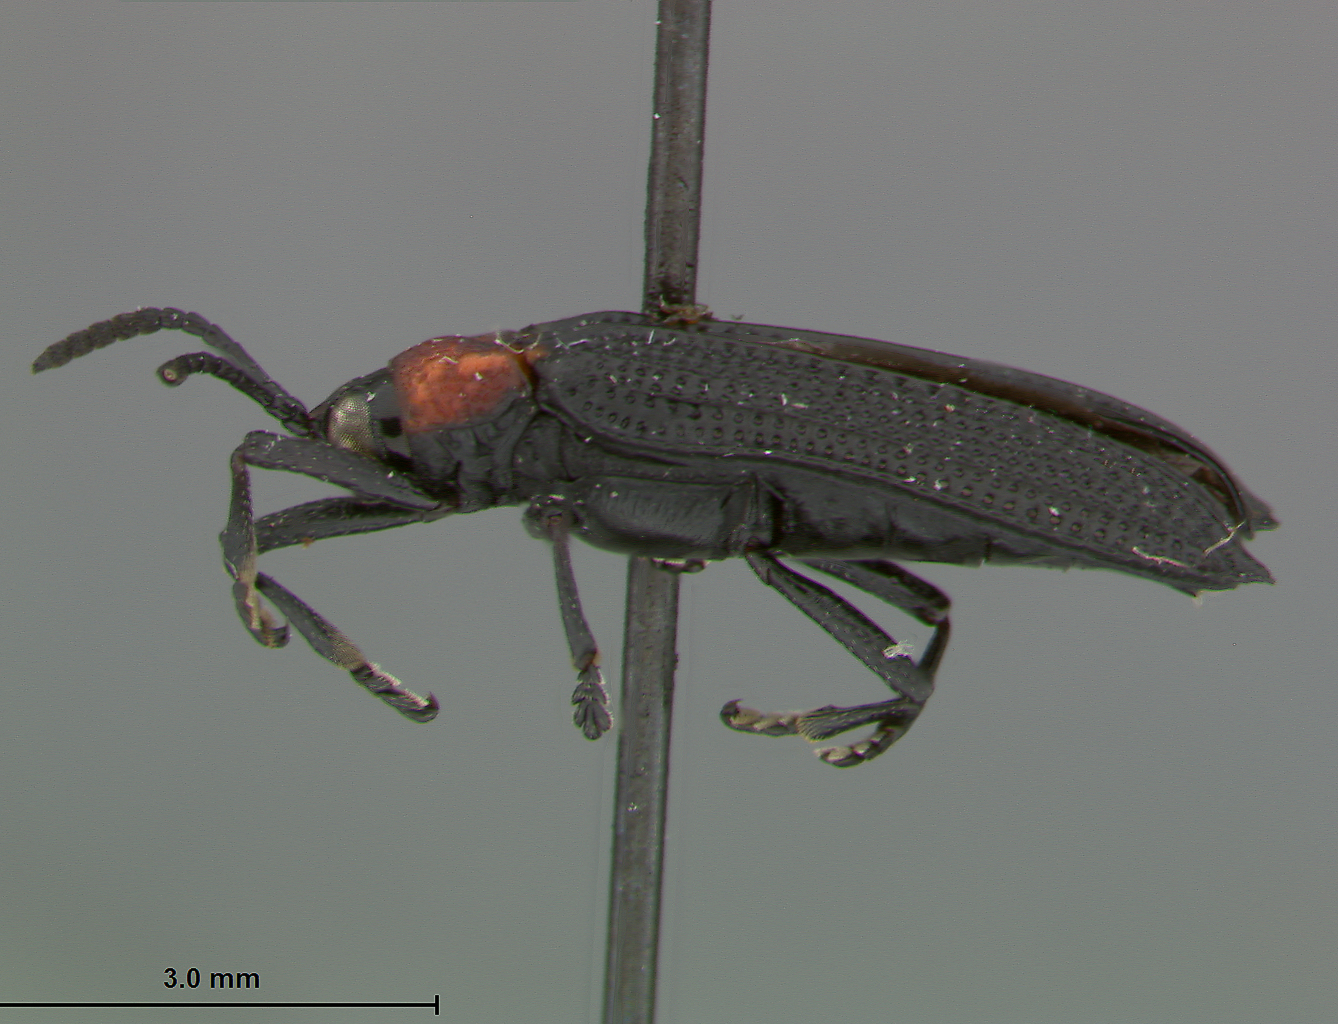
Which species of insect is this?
Xenochalepus robiniae
